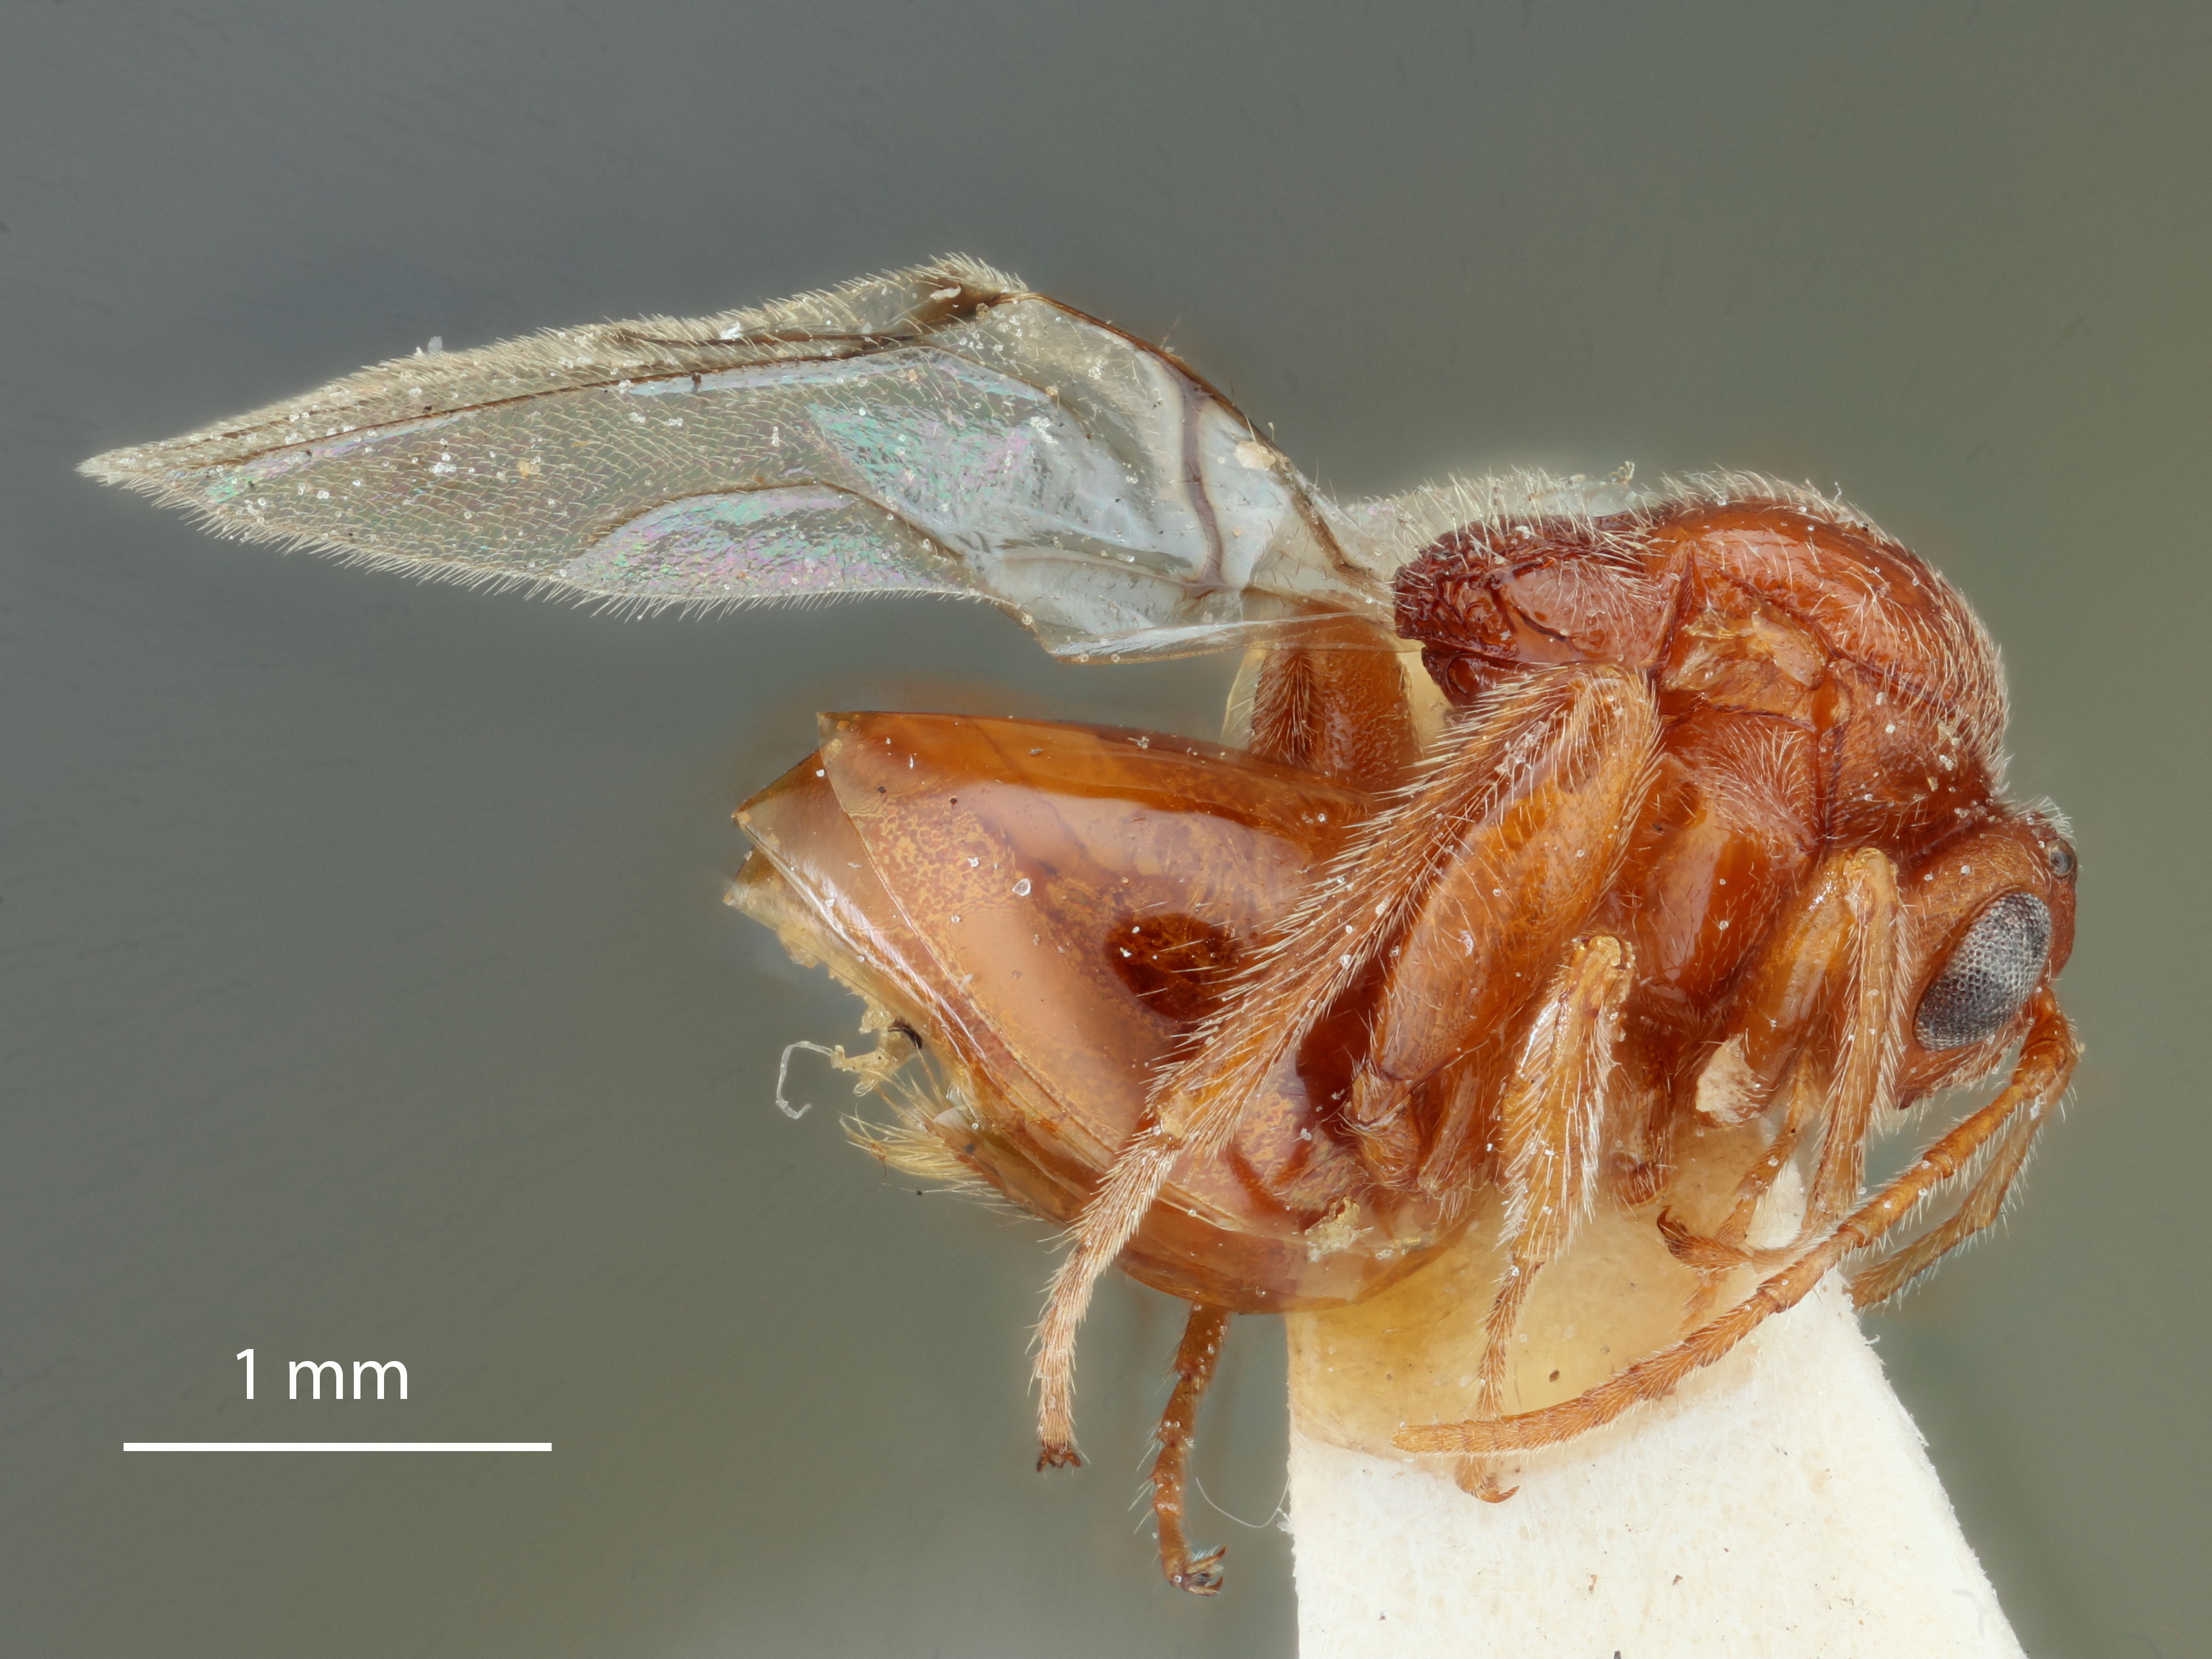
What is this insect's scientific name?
Diplolepis capronae
